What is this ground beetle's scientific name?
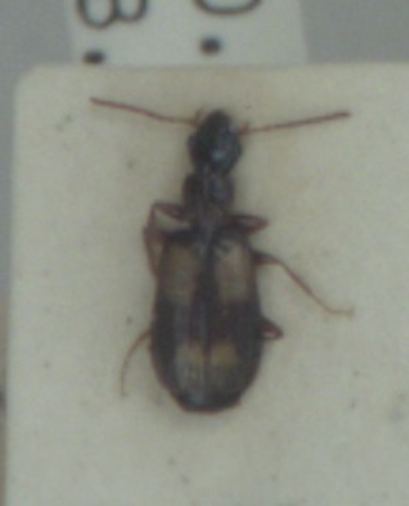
Calodromius spilotus
